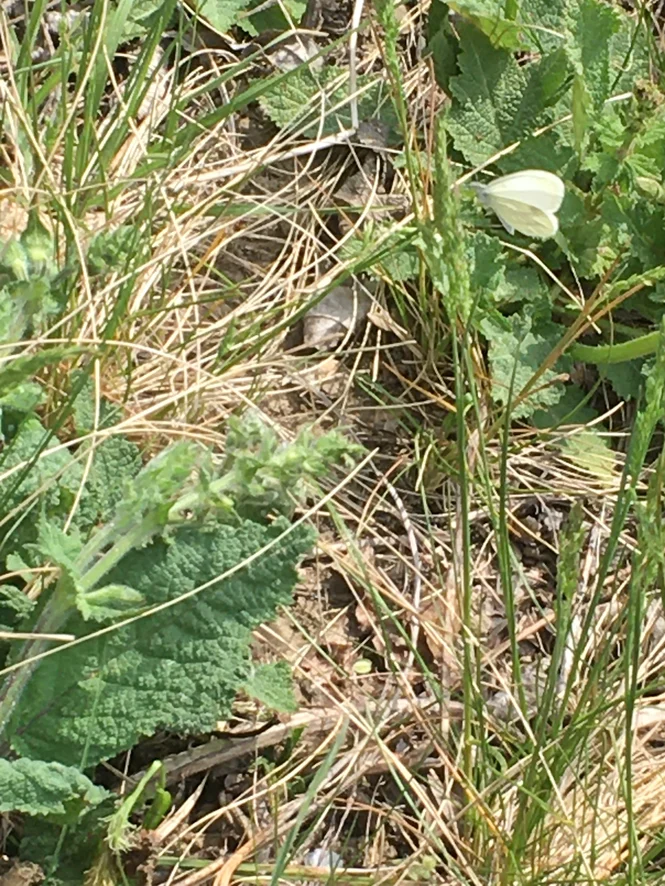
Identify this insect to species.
Leptidea sinapis/juvernica
